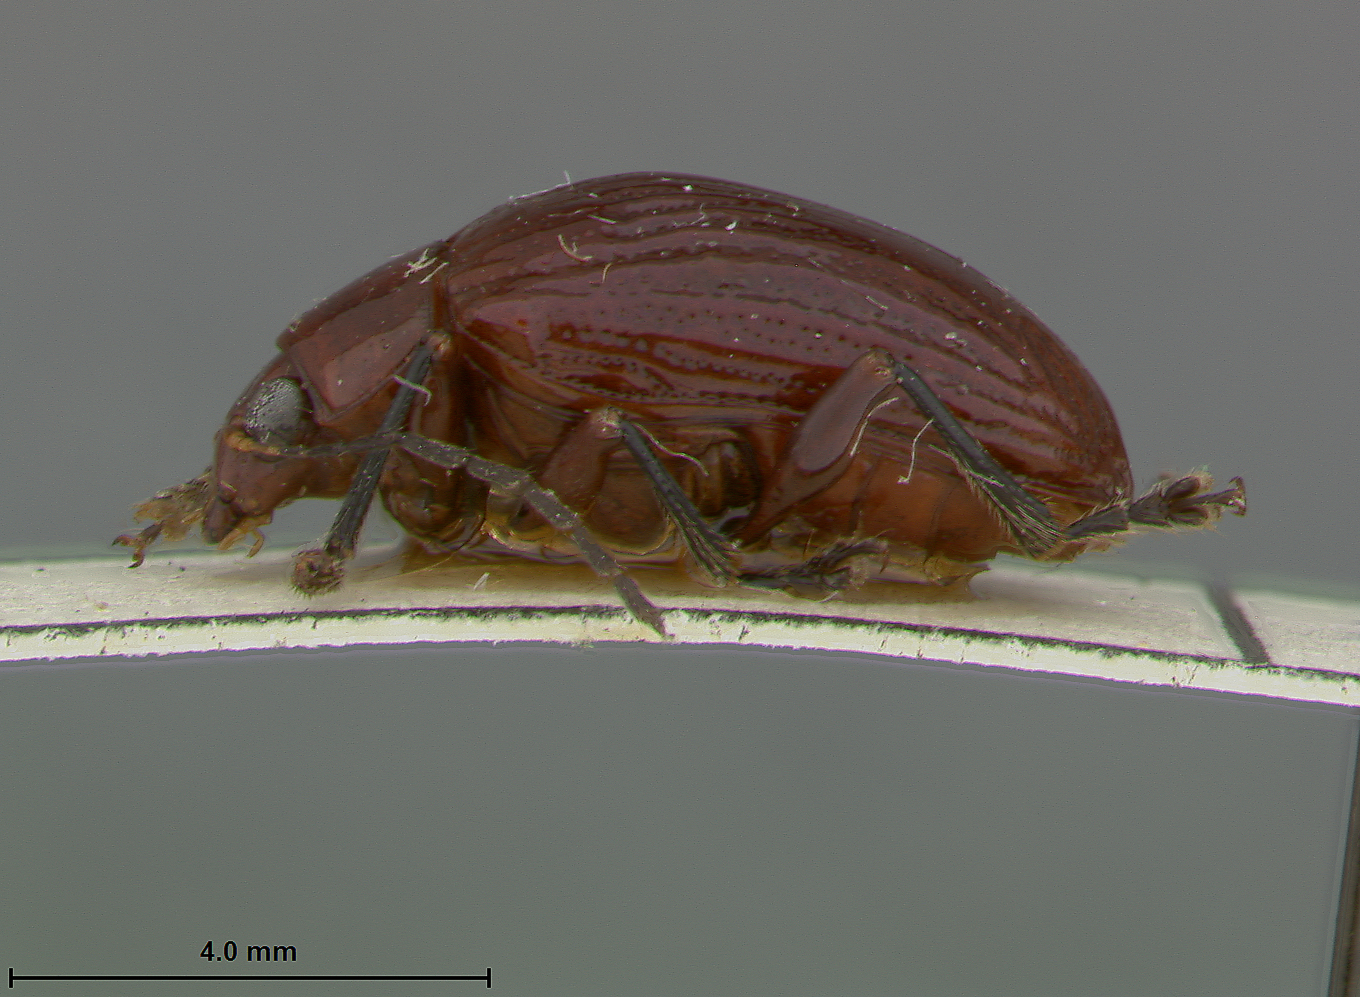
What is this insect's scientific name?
Chalcophana costatipennis
